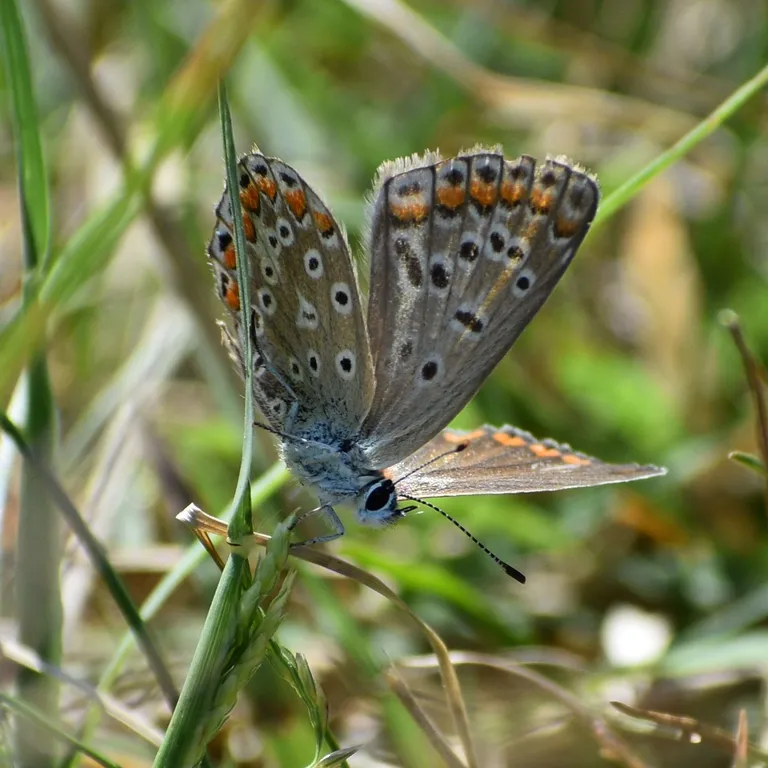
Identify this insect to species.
Polyommatus icarus
